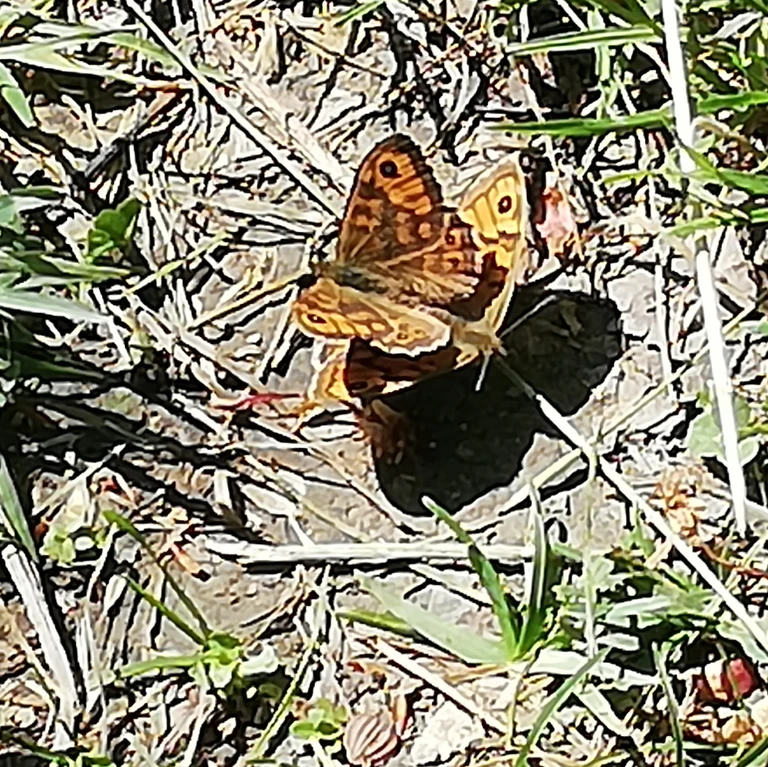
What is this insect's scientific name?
Lasiommata megera (also Pararge megera)
